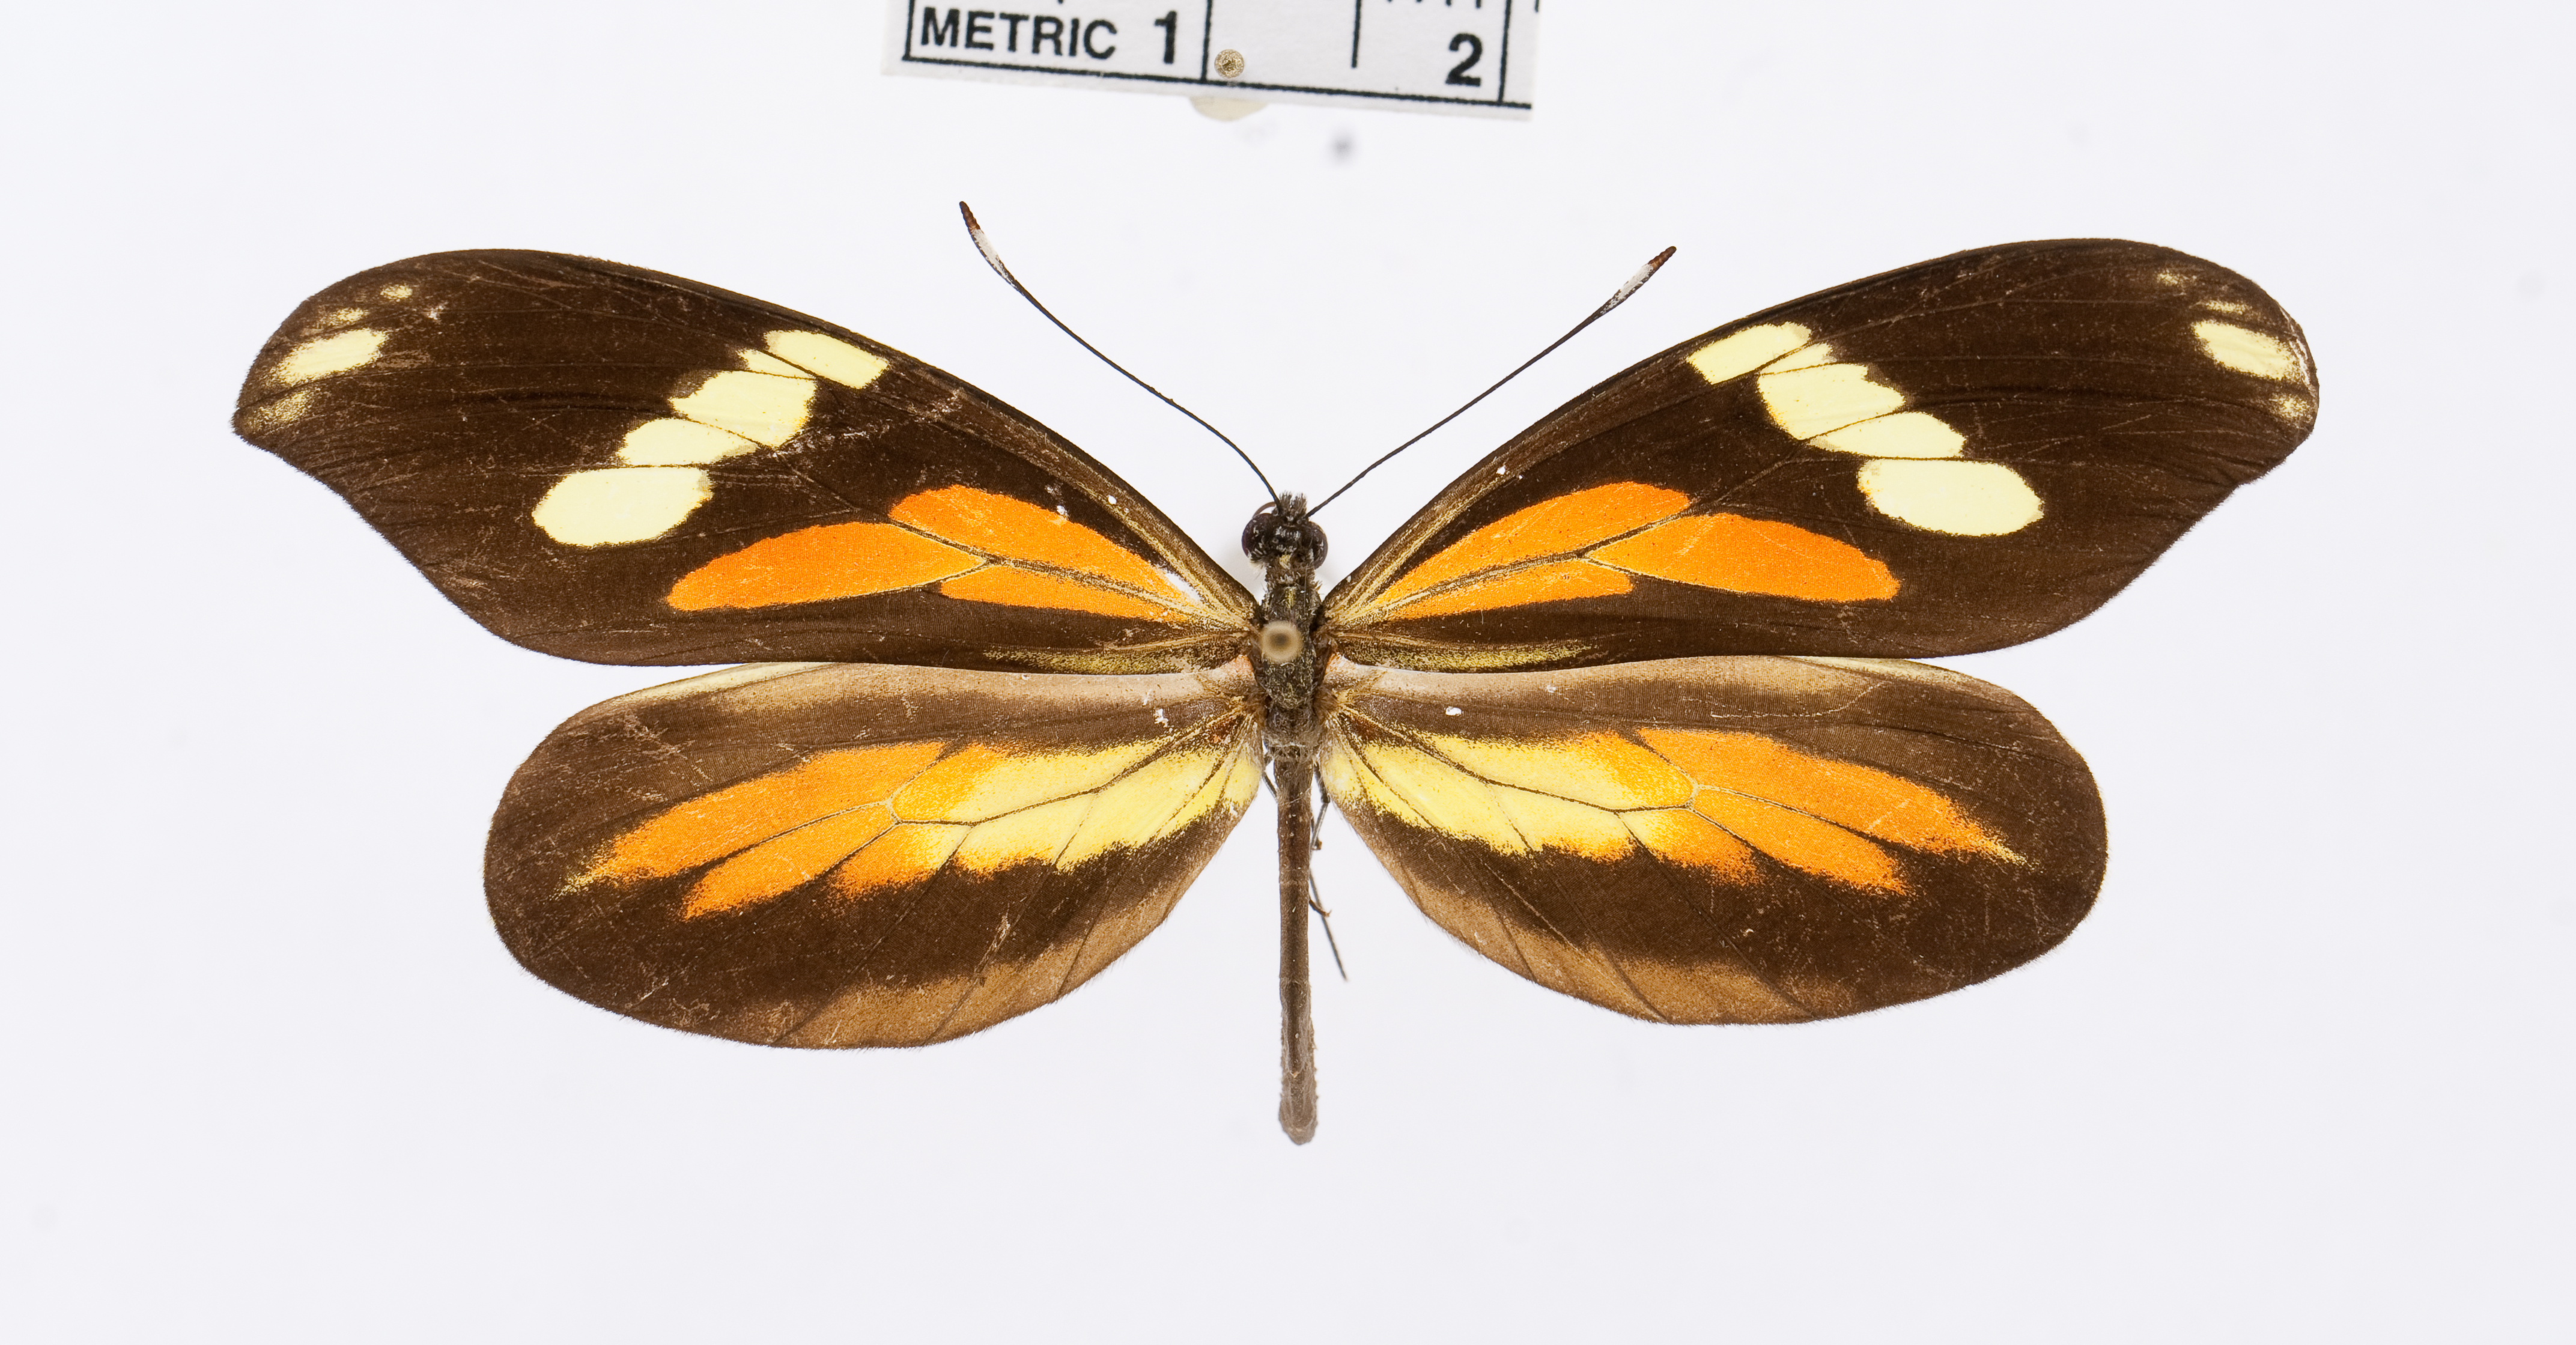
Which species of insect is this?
Dismorphia astyocha
